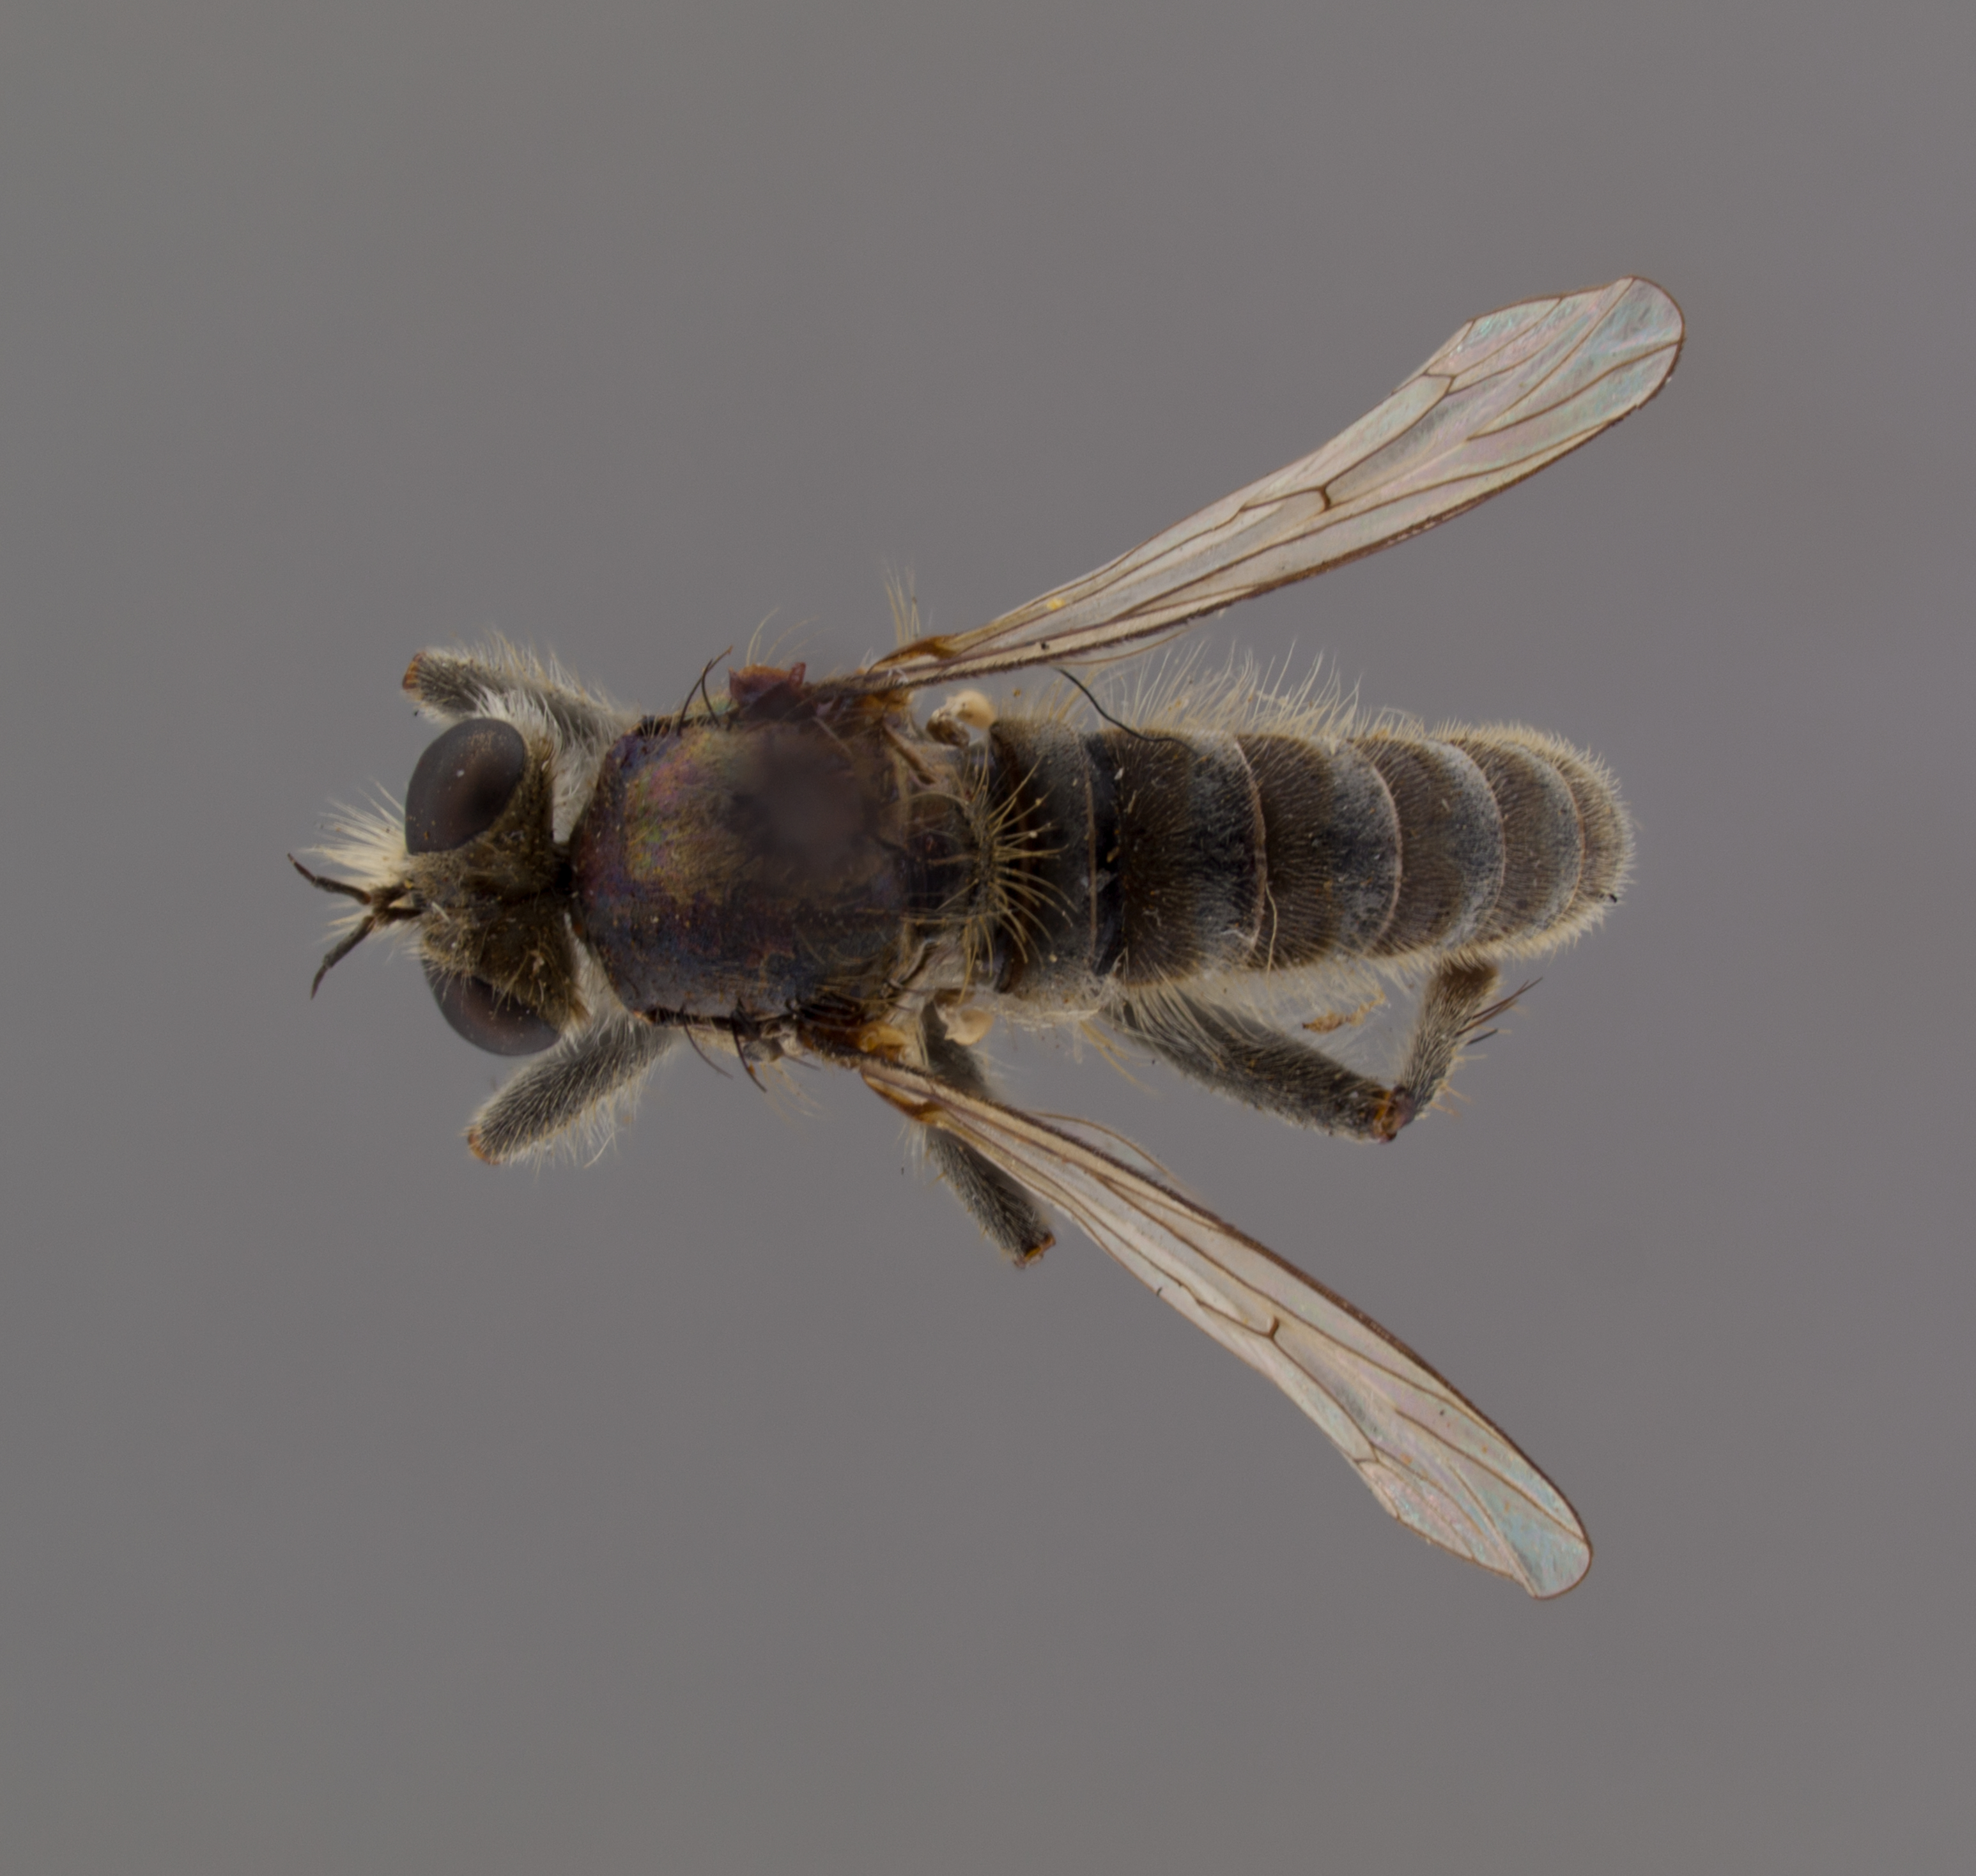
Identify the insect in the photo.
Lasiopogon actius
